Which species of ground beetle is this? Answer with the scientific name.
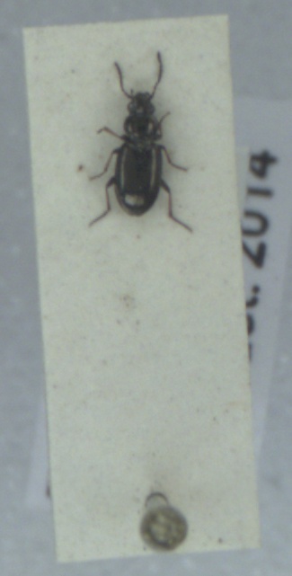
Bembidion properans
